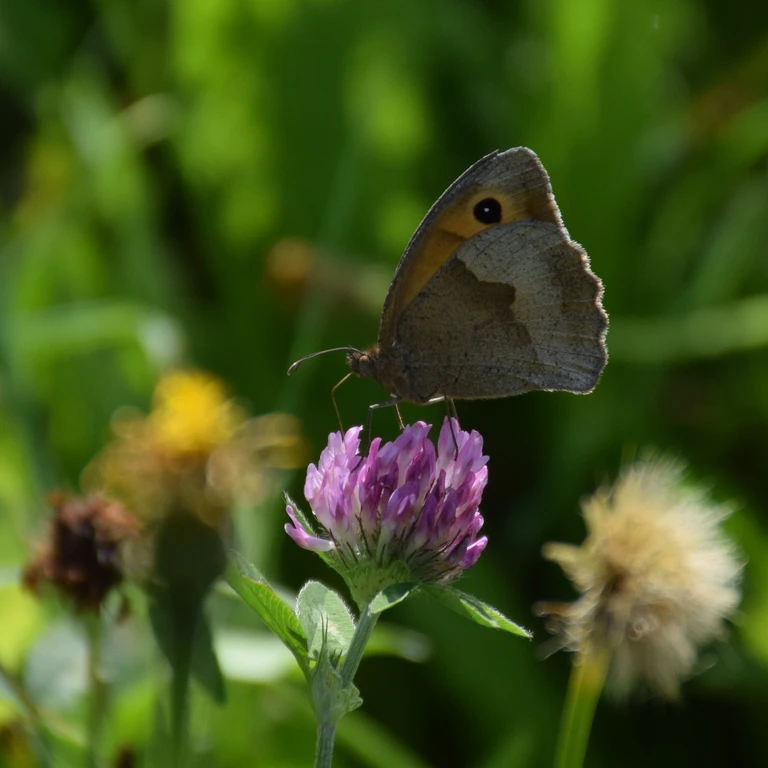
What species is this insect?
Maniola jurtina
